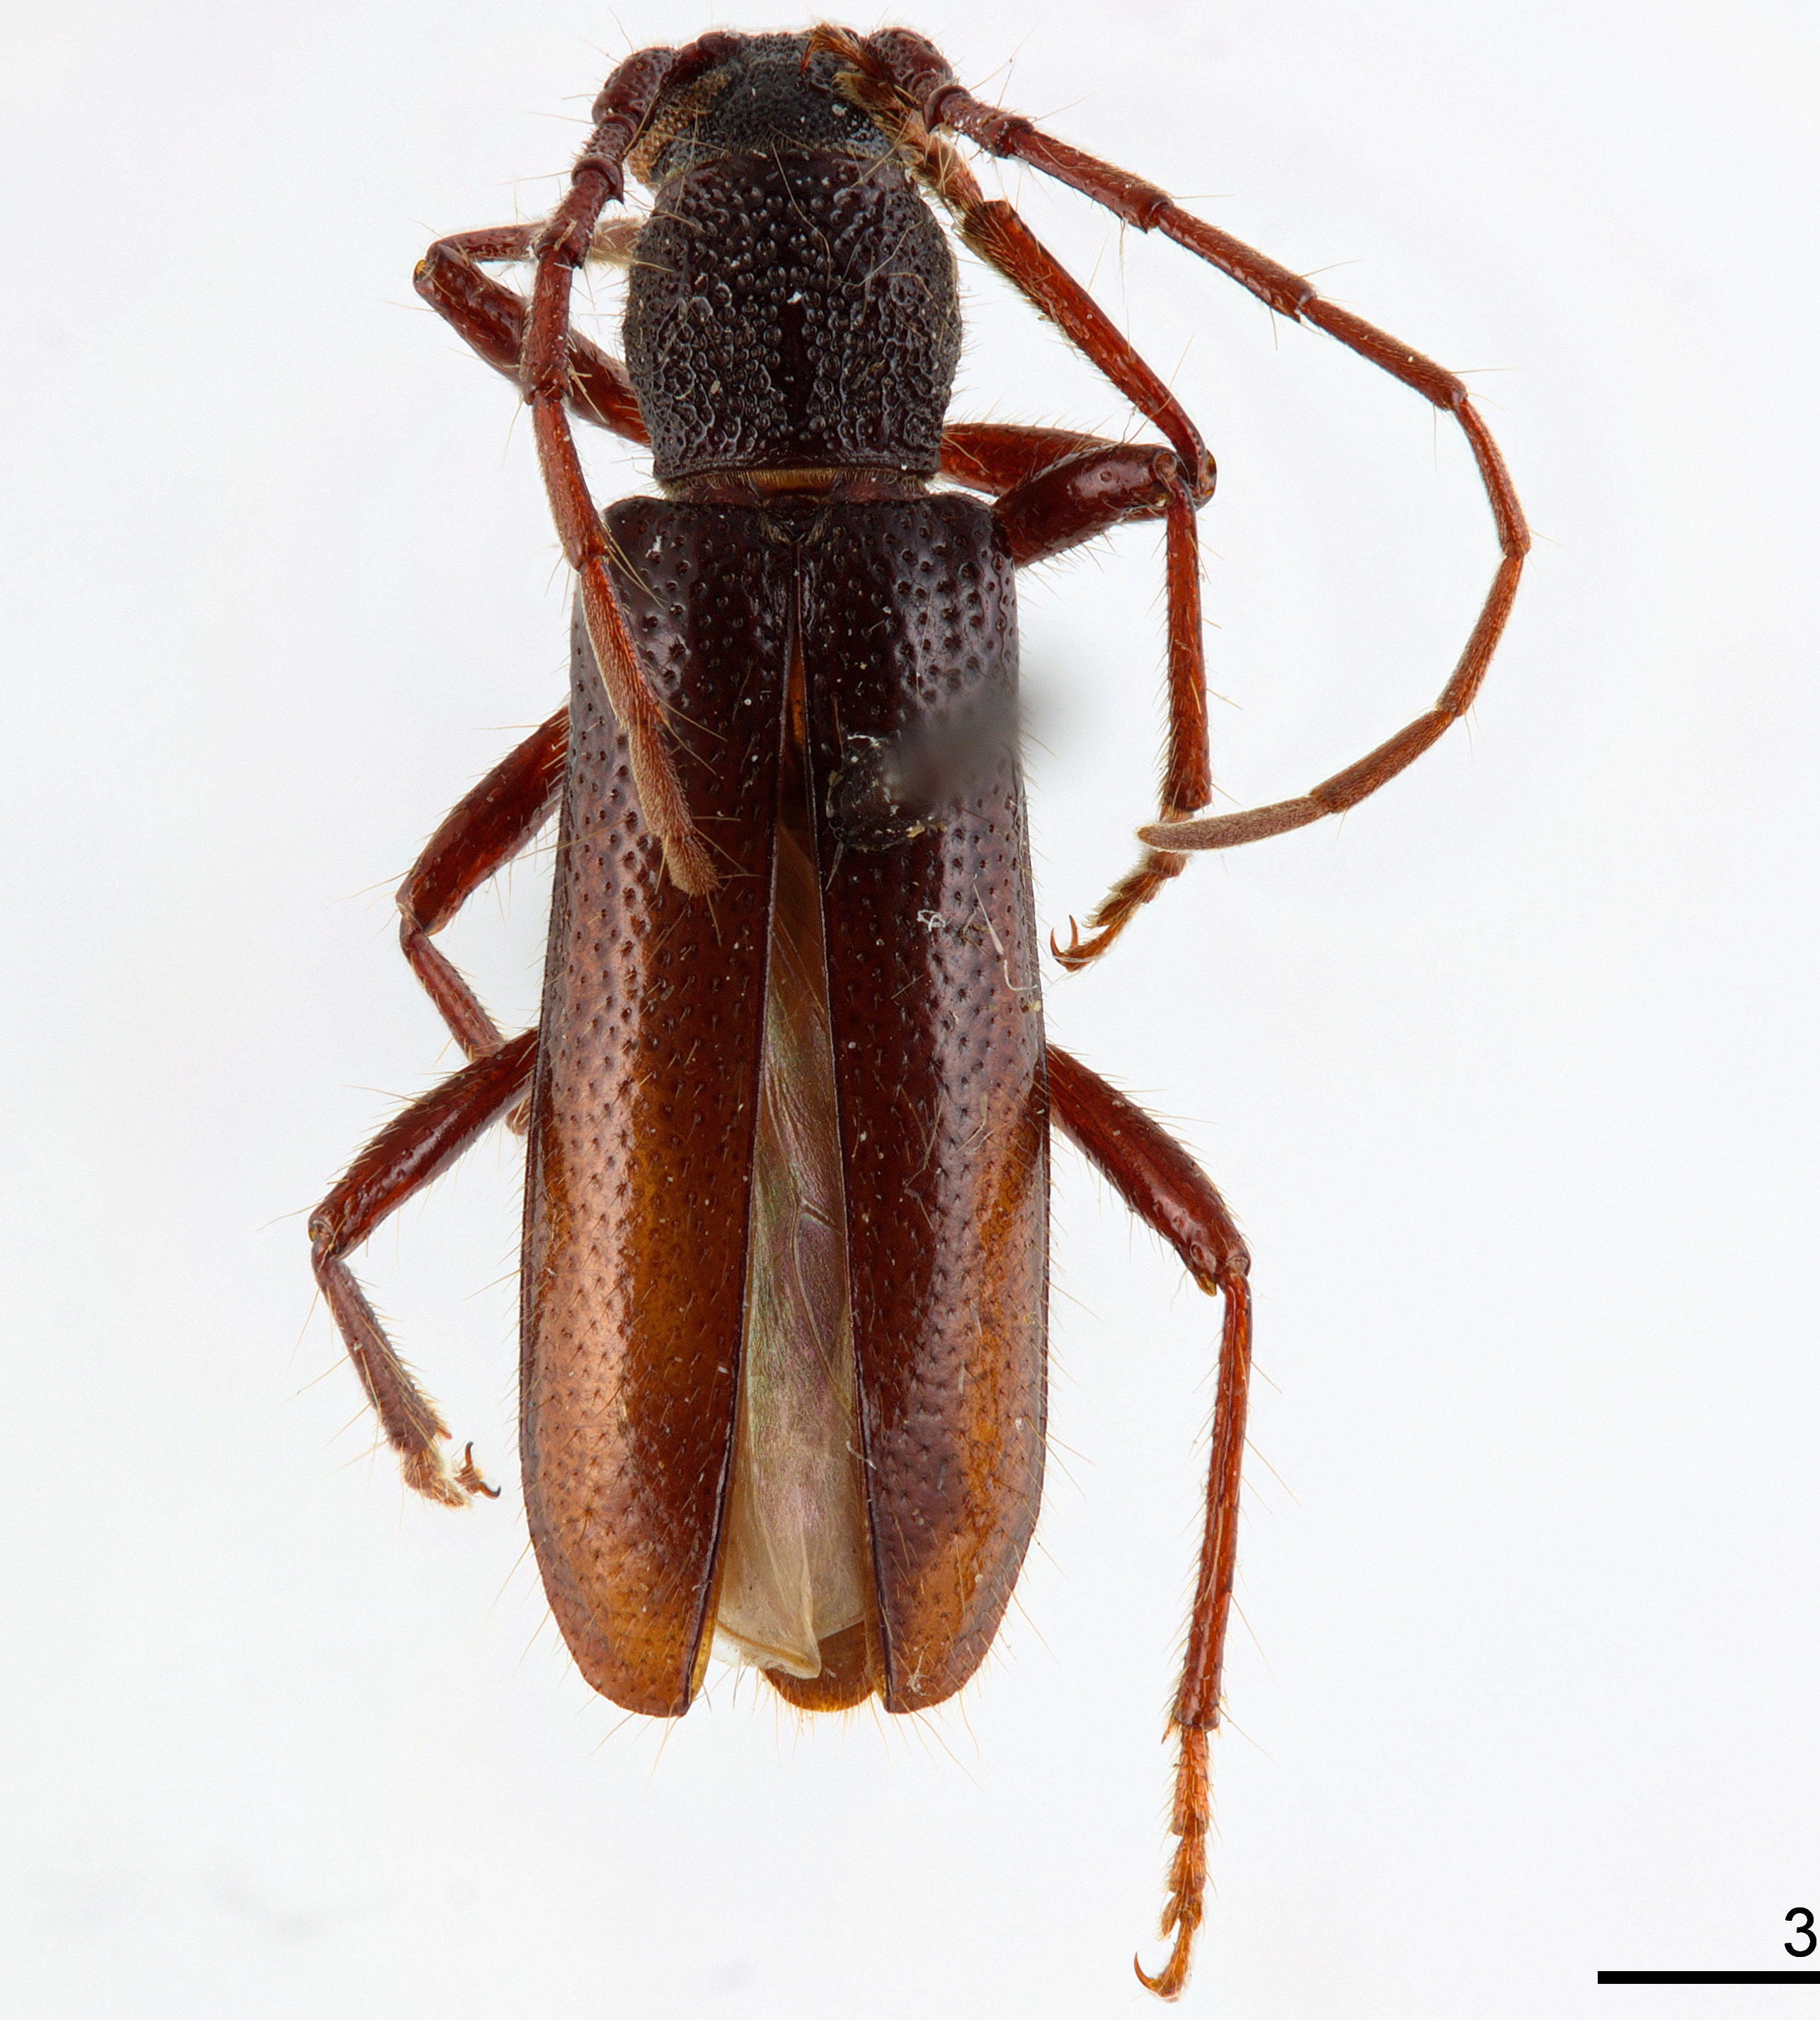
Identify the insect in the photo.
Gymnopsyra magnipunctata
